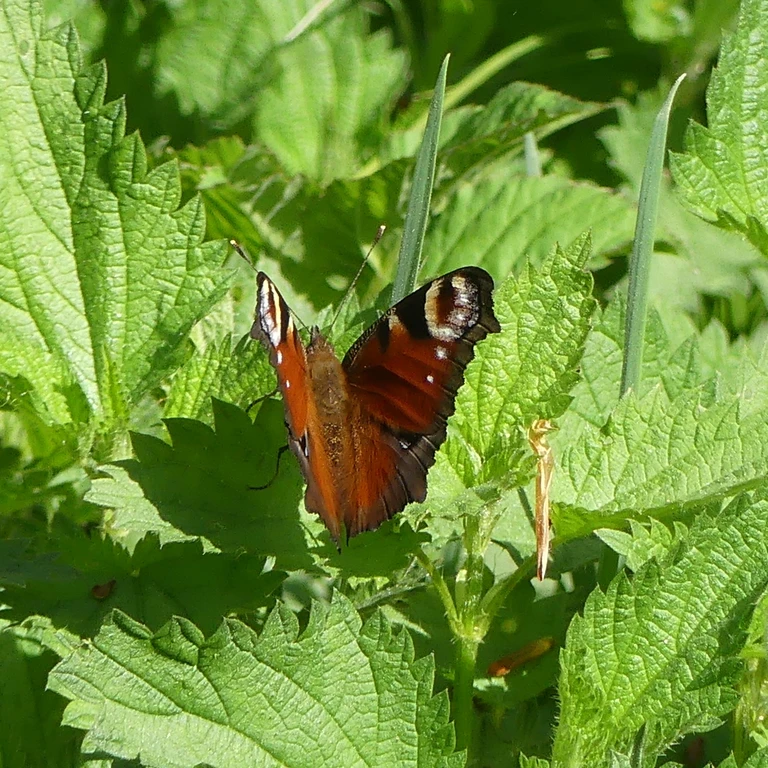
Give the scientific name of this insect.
Aglais io
